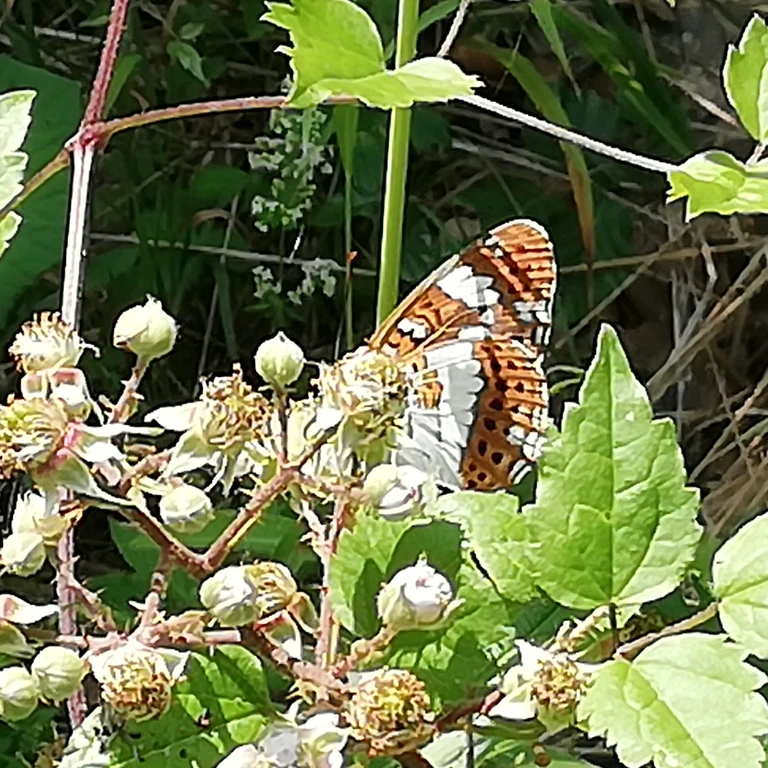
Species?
Limenitis camilla (also Ladoga camilla)
